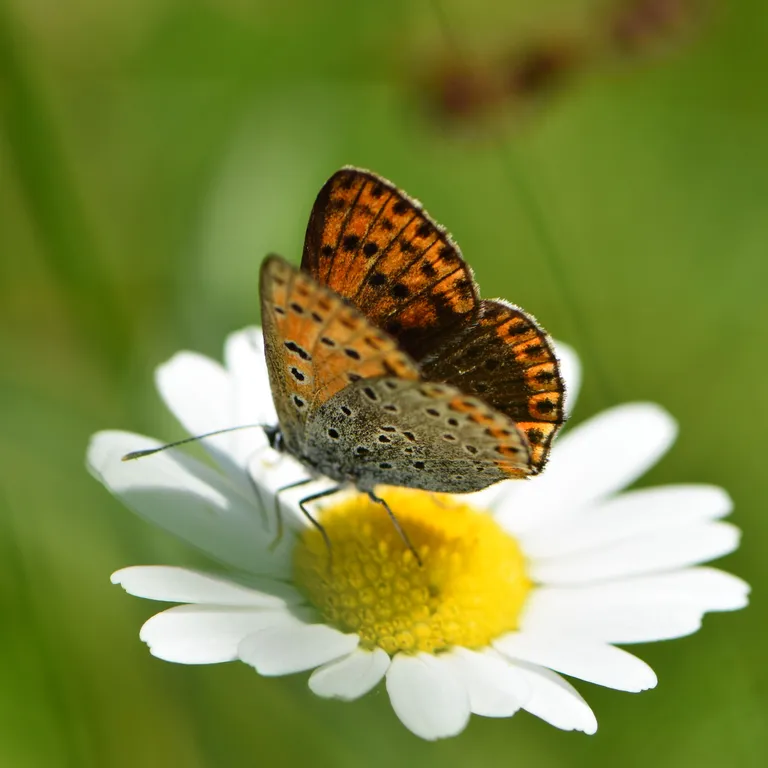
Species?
Lycaena tityrus (also Loweia tityrus)
